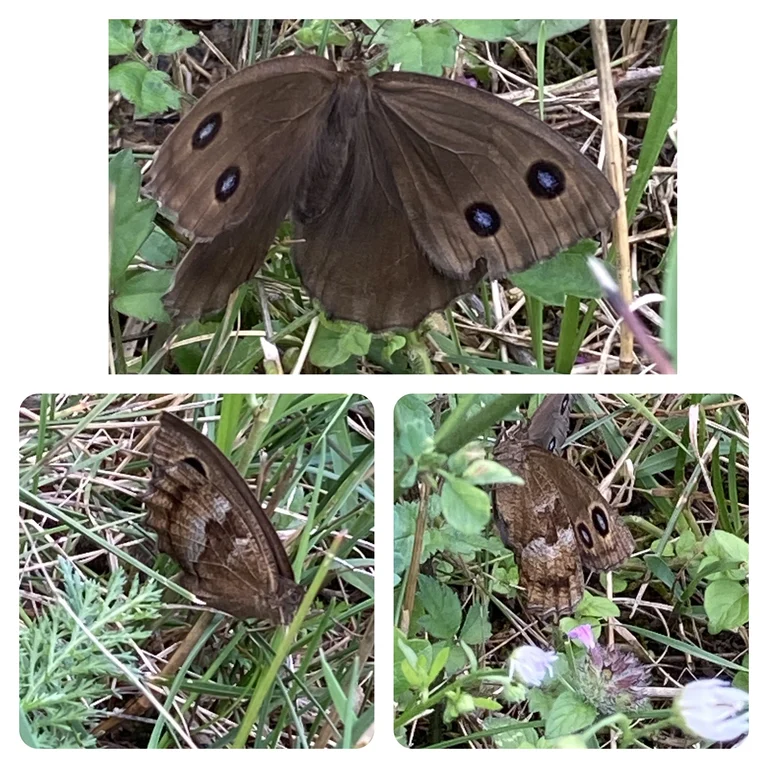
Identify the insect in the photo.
Minois dryas
